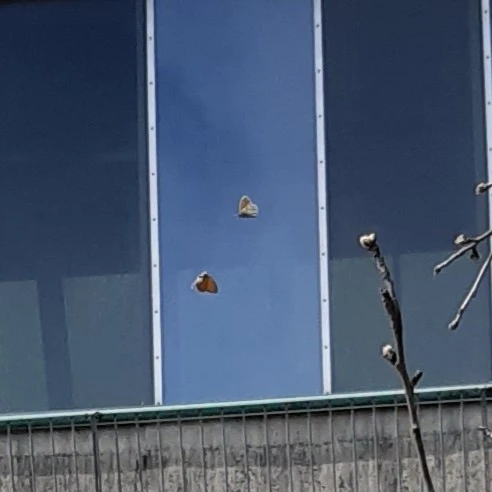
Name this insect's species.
Coenonympha pamphilus
